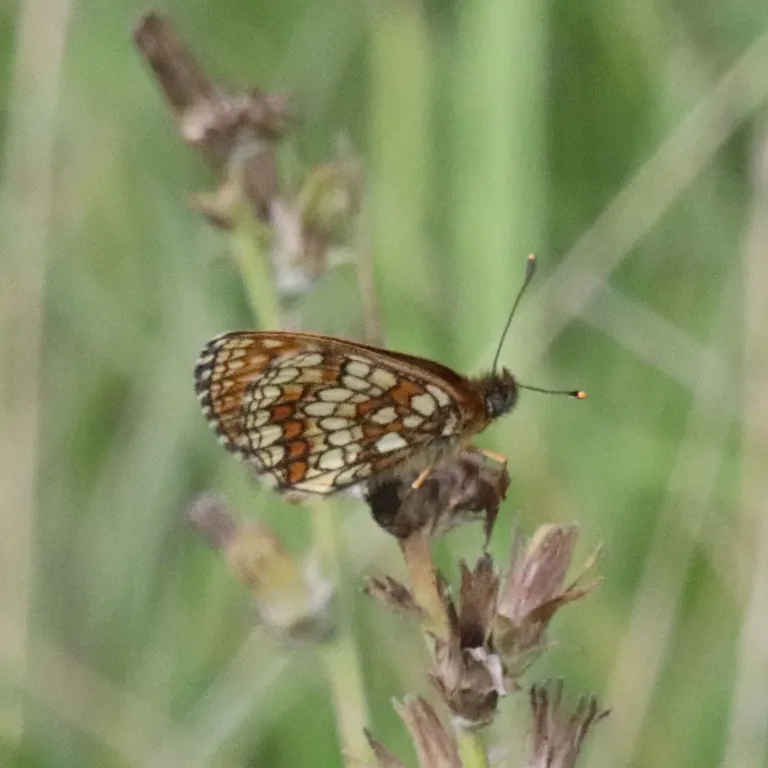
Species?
Melitaea athalia
